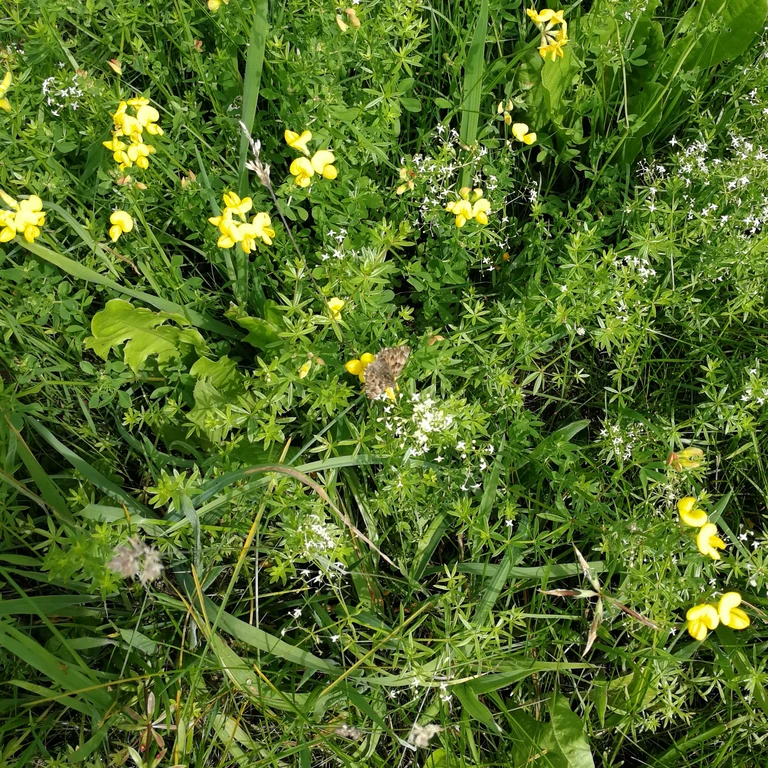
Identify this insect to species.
Carcharodus alceae
